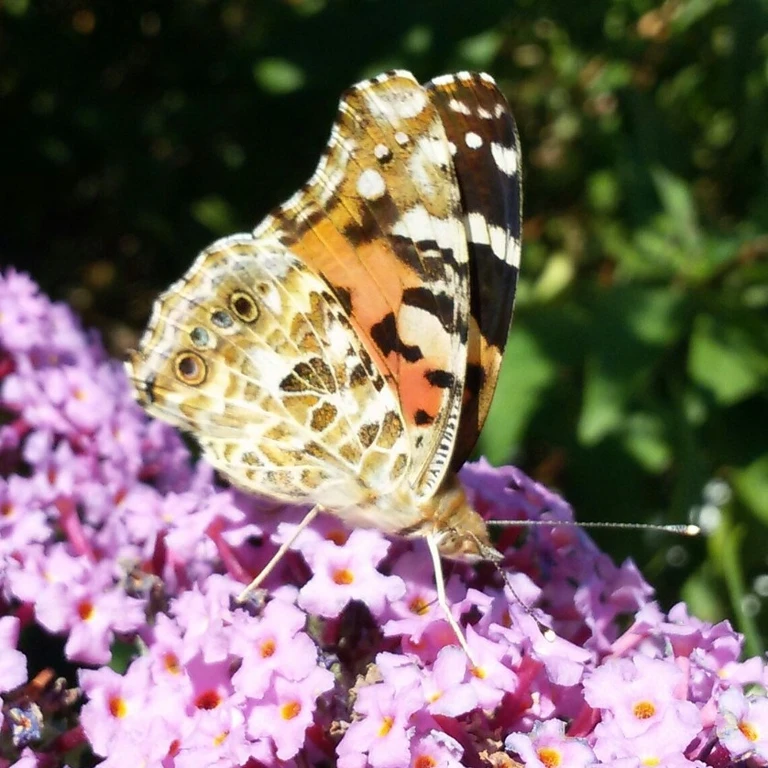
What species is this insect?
Vanessa cardui
